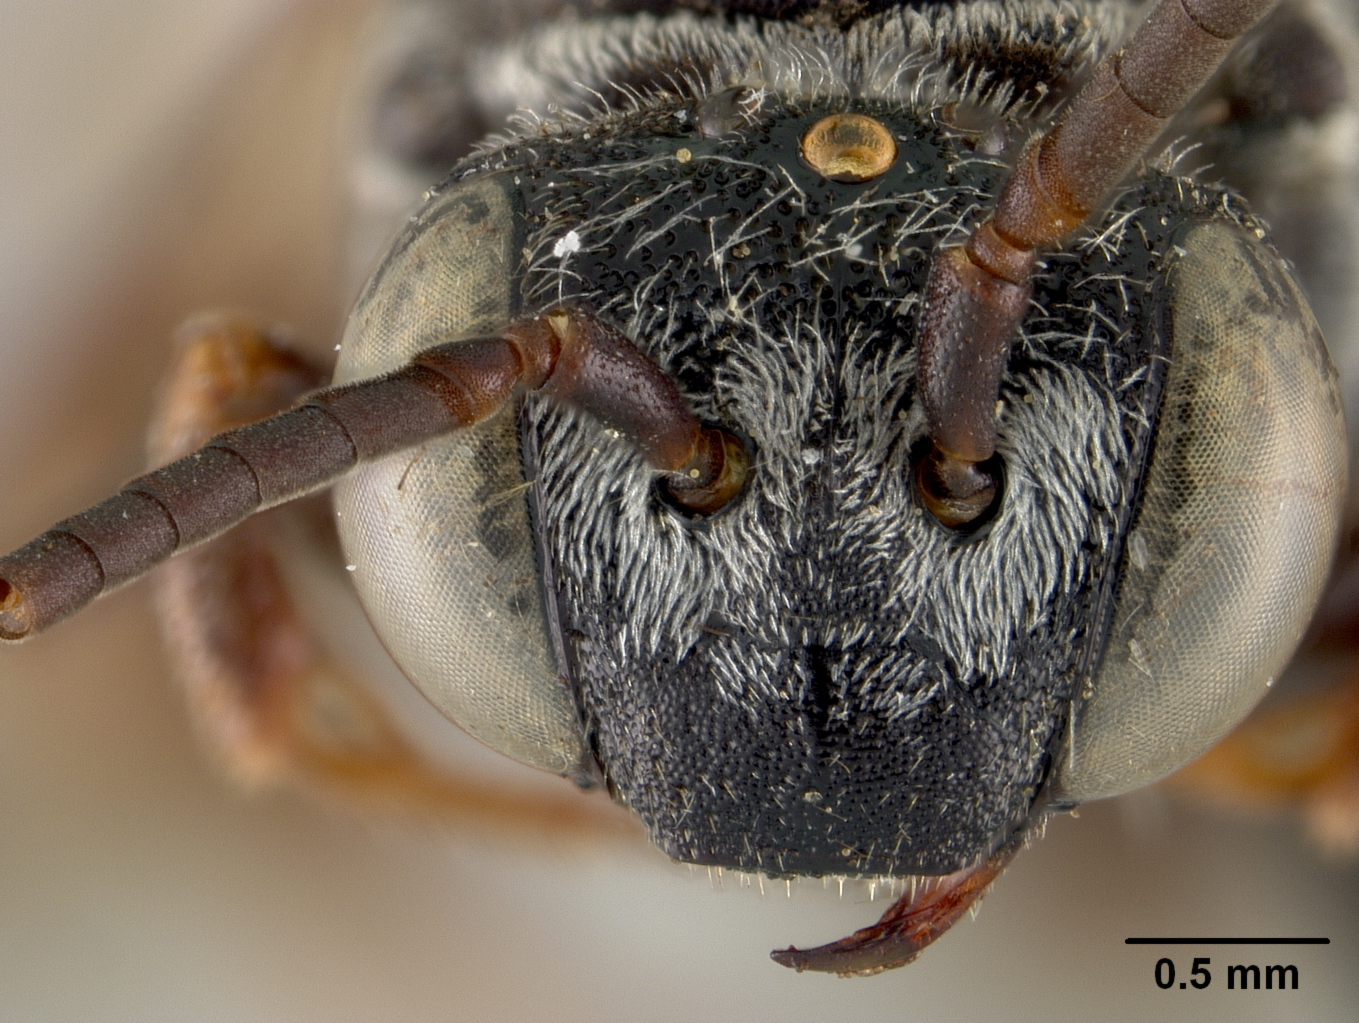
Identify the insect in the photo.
Triepeolus michiganensis
